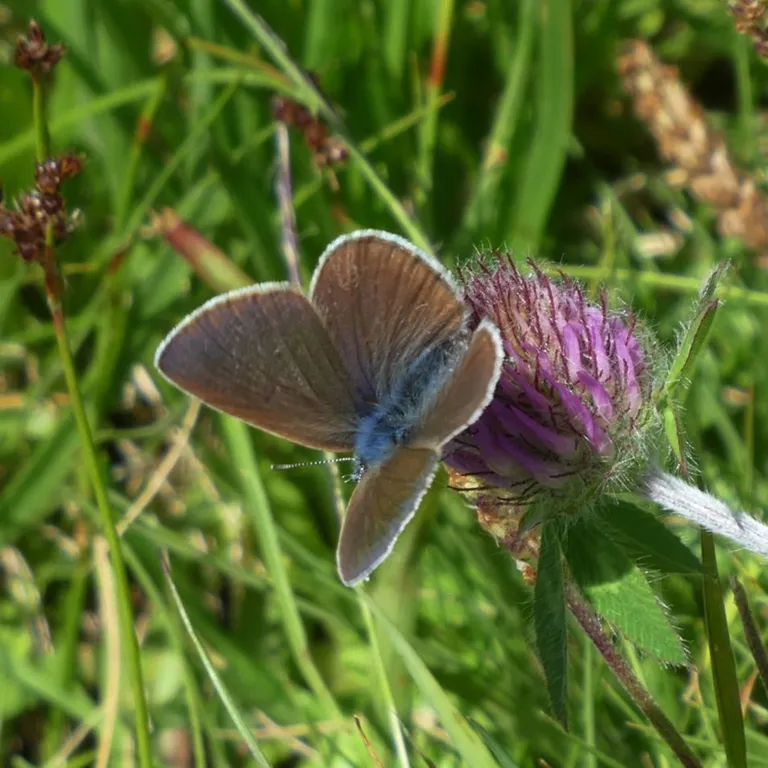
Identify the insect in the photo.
Cyaniris semiargus
